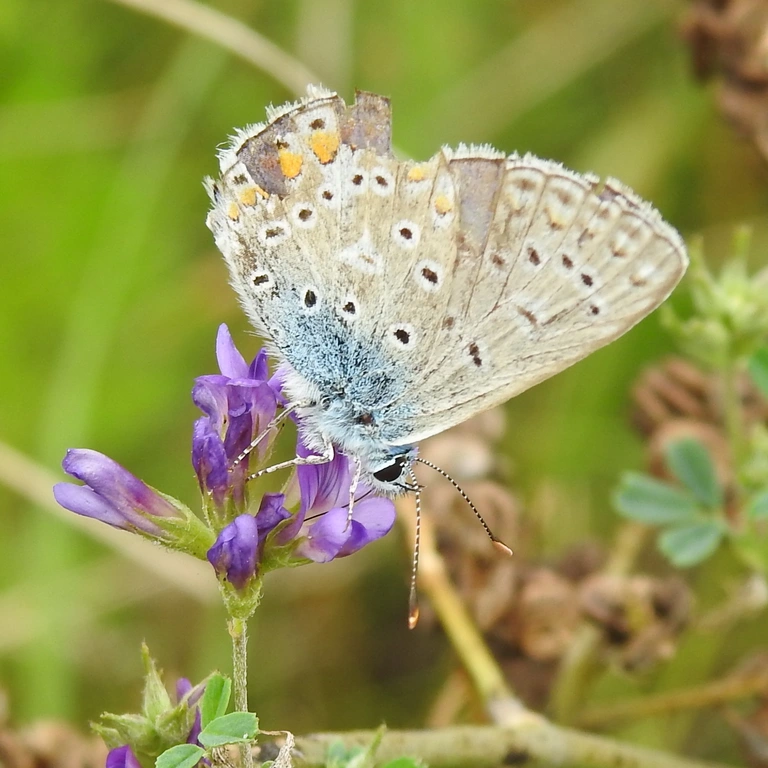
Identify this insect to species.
Polyommatus icarus
